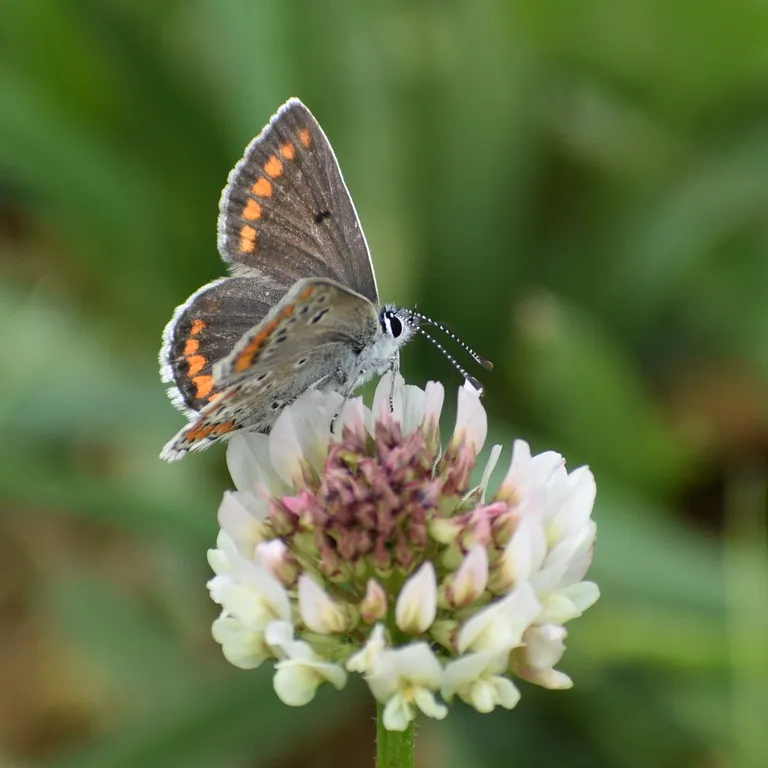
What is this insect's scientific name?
Aricia agestis/artaxerxes
